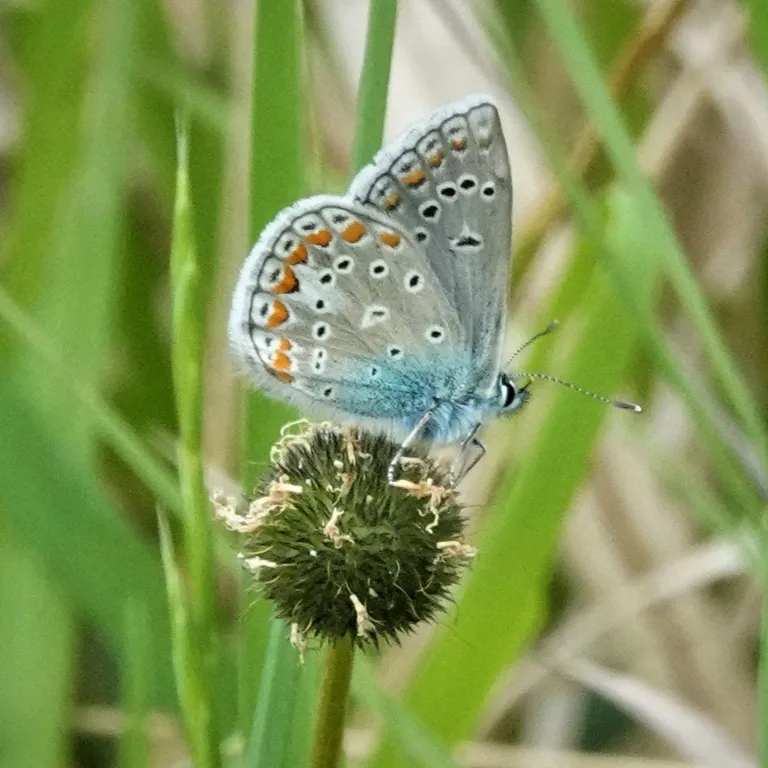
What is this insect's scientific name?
Polyommatus thersites
